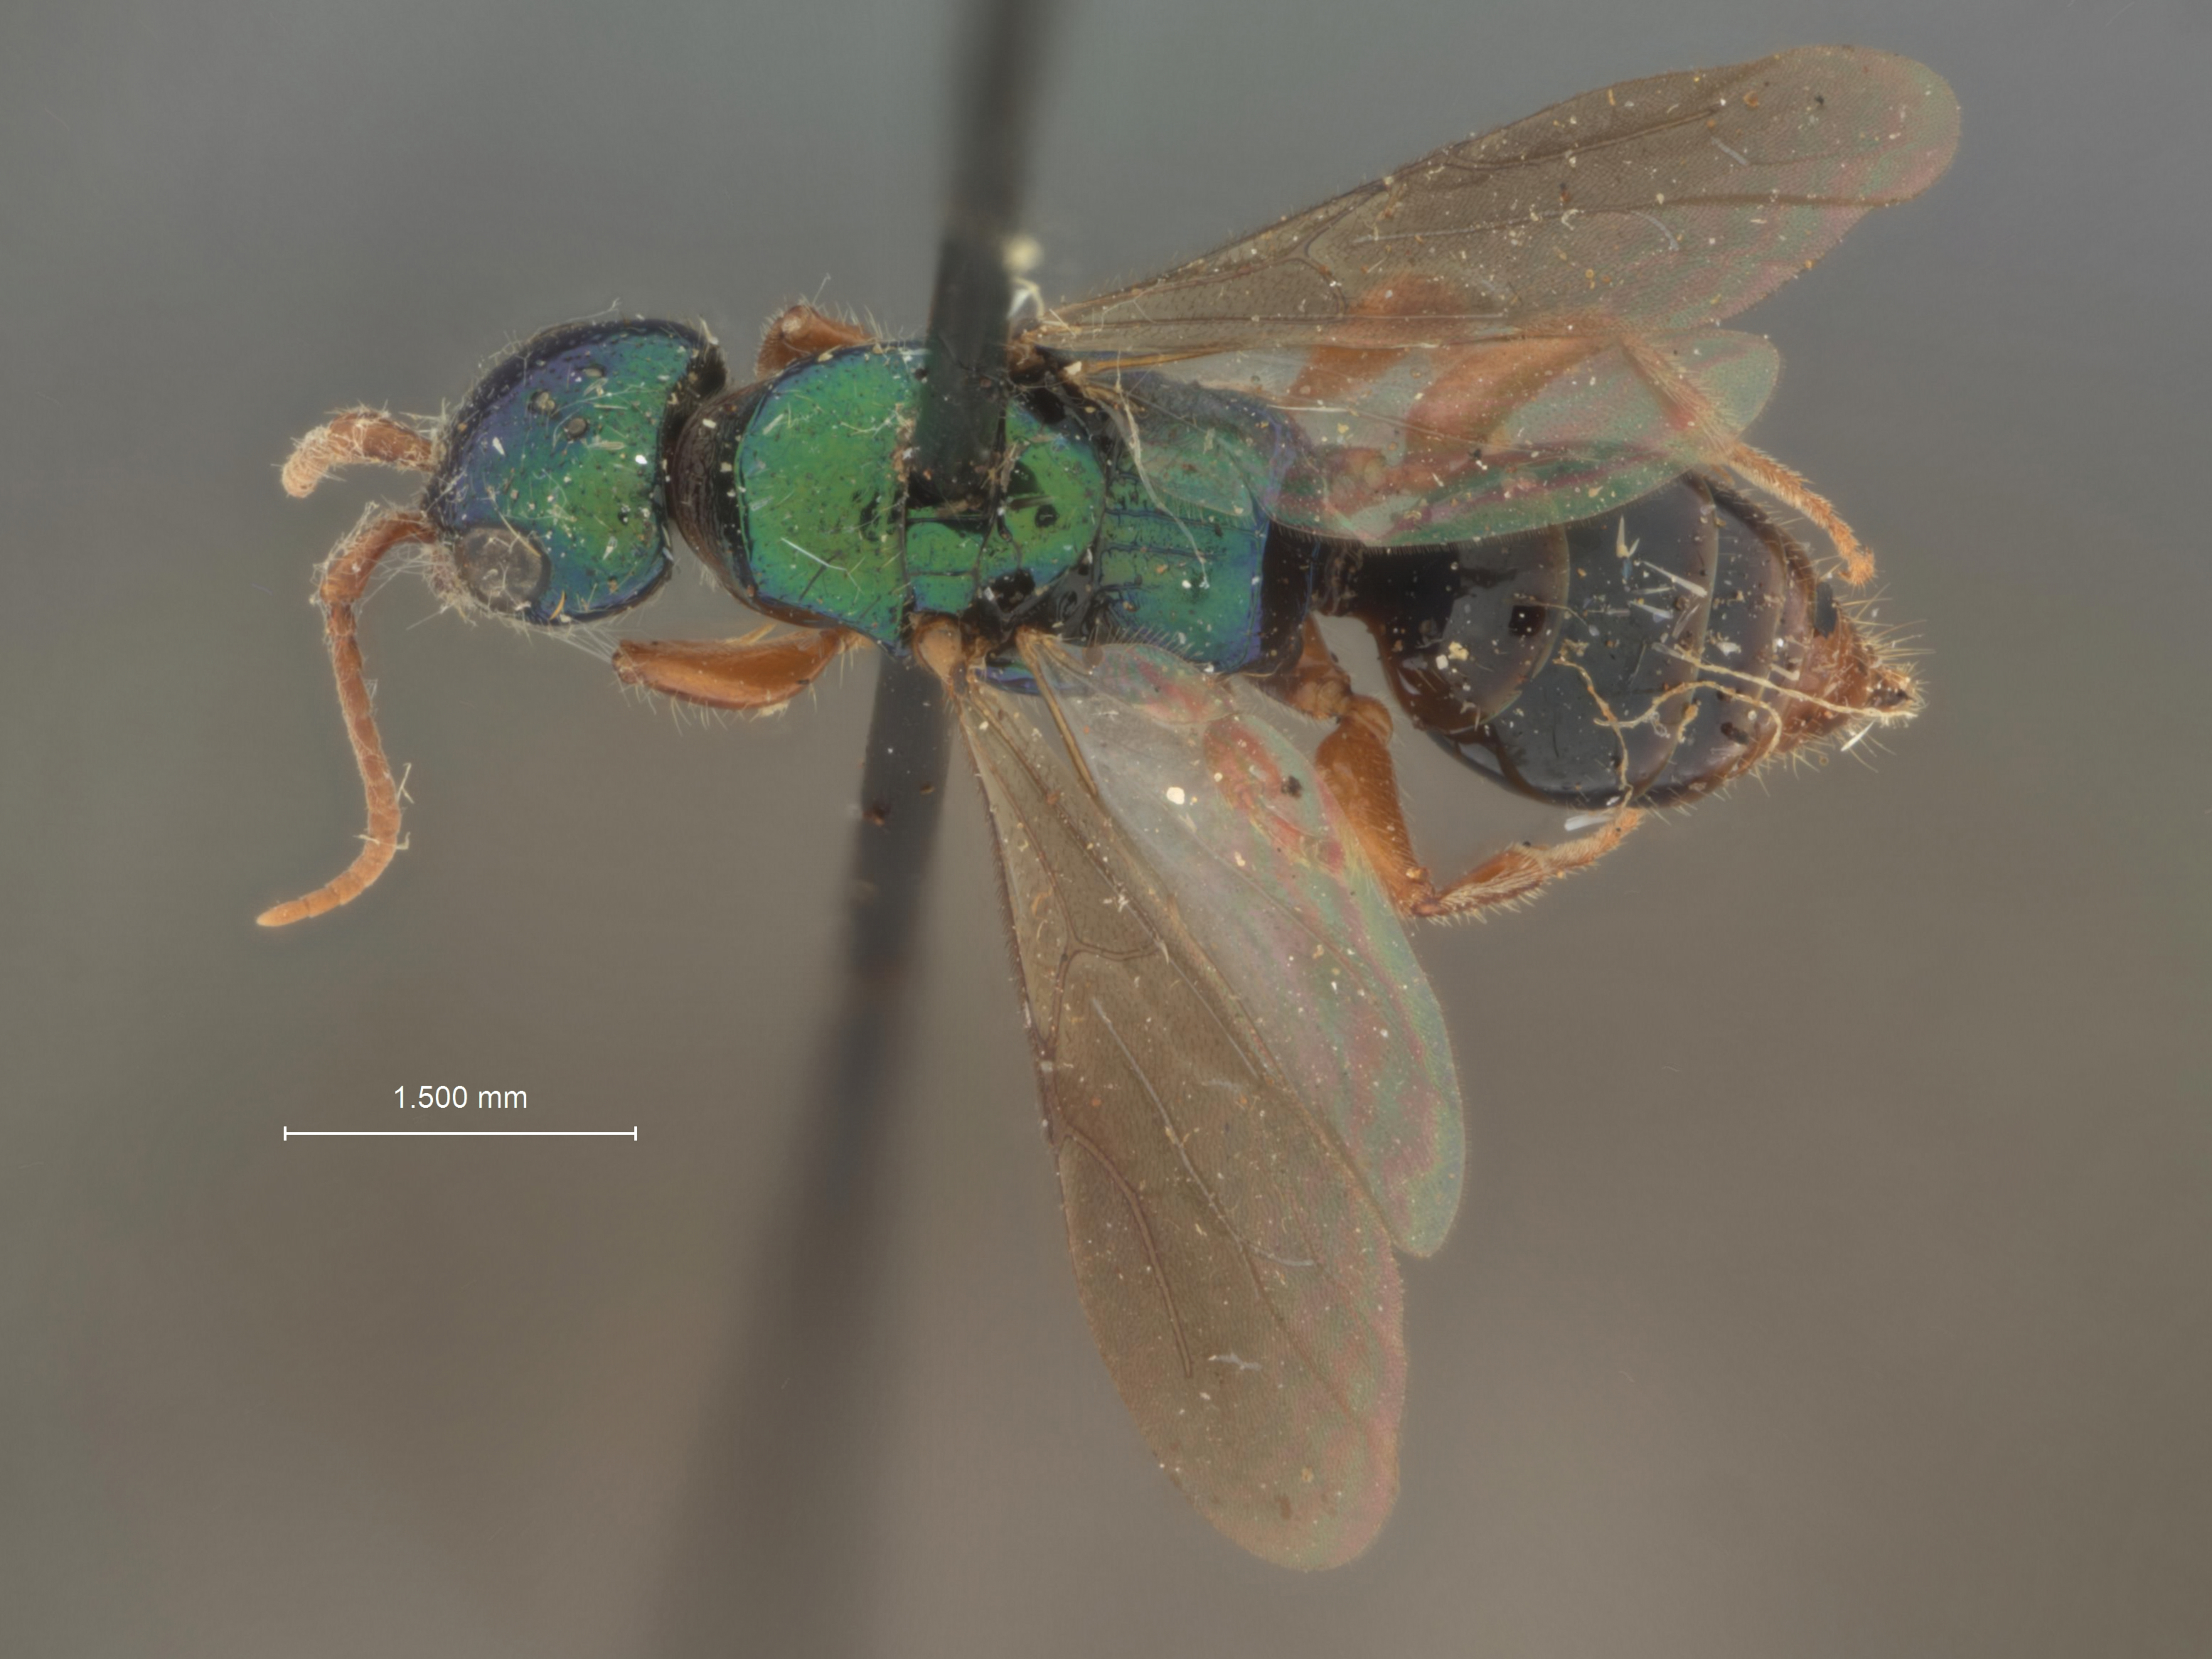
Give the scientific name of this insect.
Anisepyris cubensis
